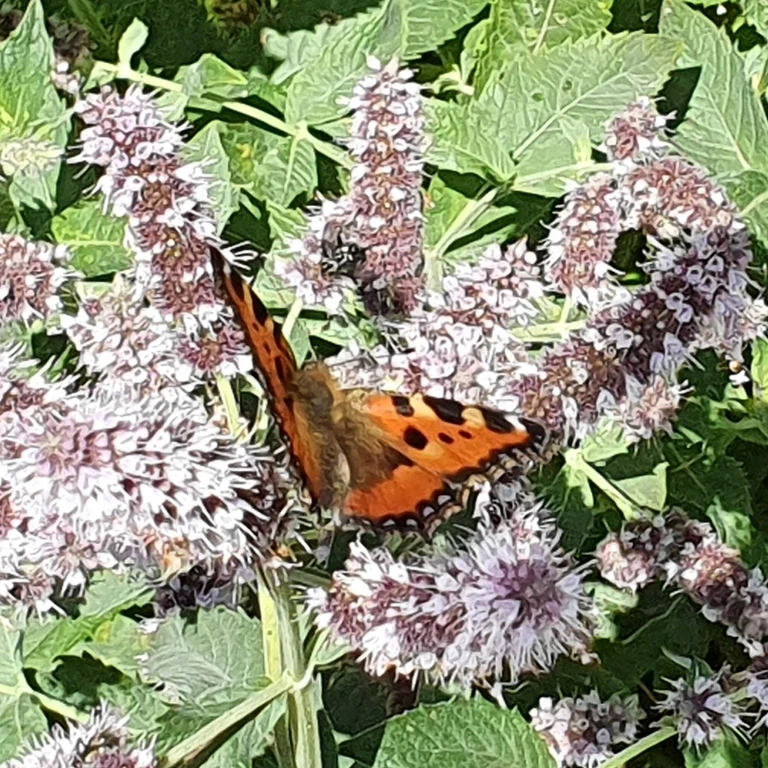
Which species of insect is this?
Aglais urticae
